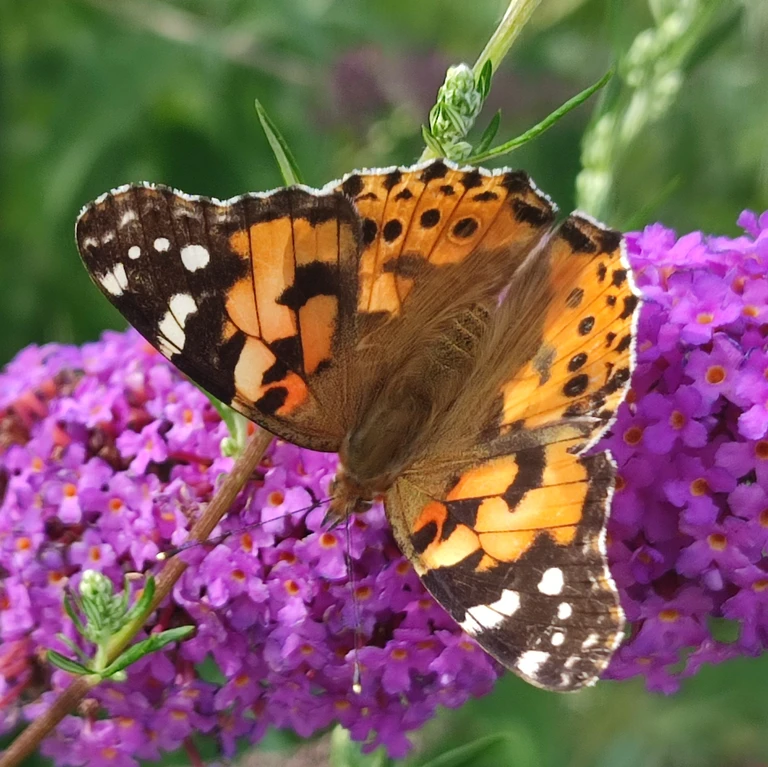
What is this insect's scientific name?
Vanessa cardui
